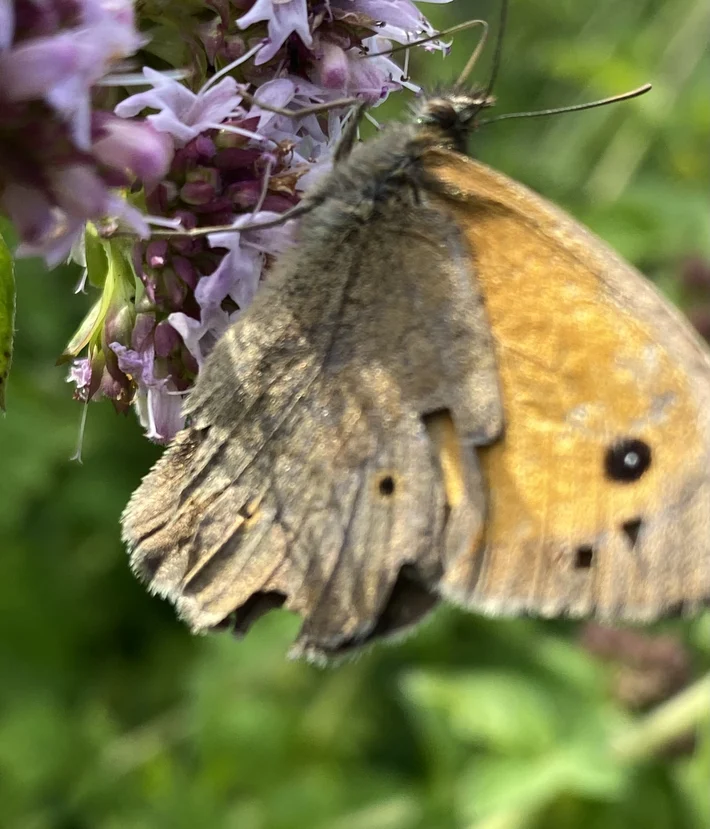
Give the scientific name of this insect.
Maniola jurtina
